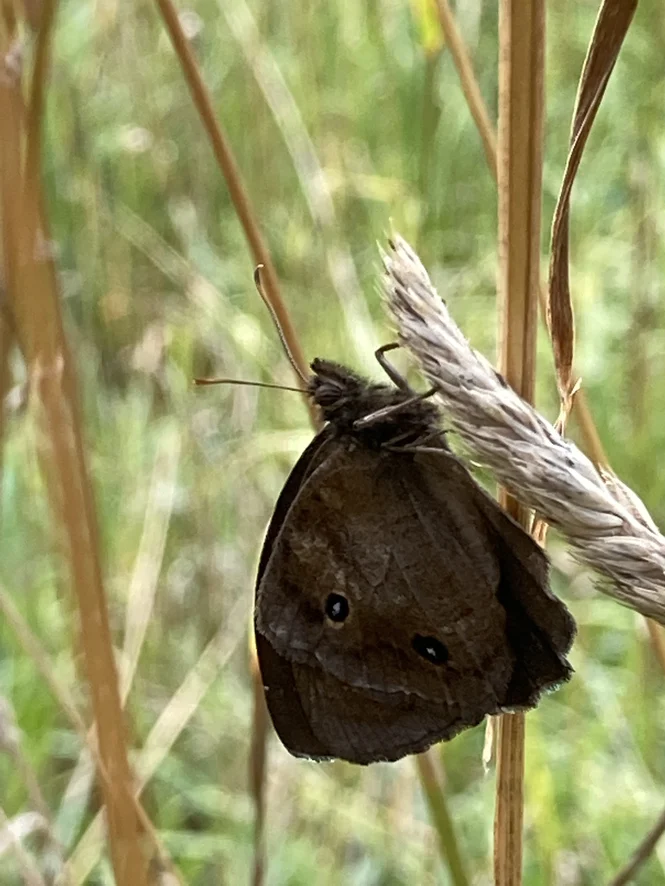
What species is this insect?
Minois dryas
